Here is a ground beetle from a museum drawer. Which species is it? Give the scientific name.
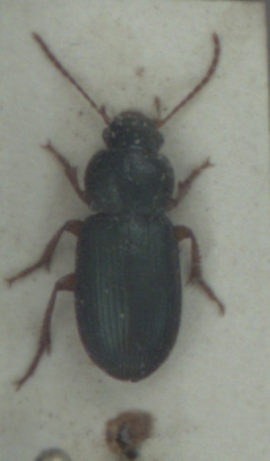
Ophonus azureus
